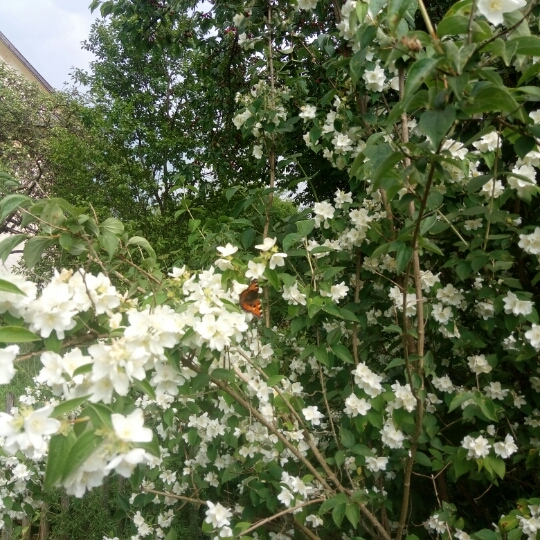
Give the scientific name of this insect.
Aglais urticae
